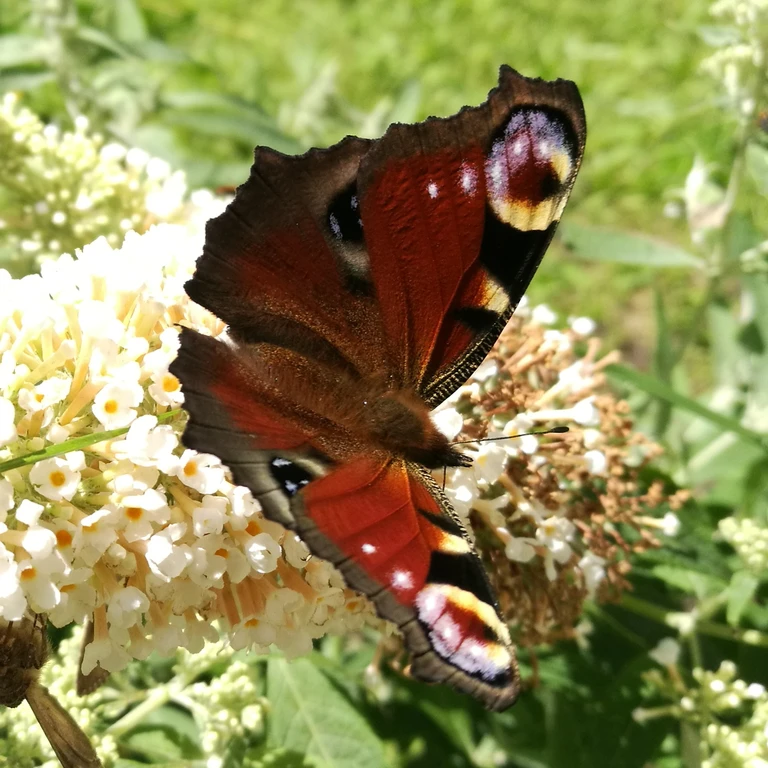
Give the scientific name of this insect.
Aglais io
